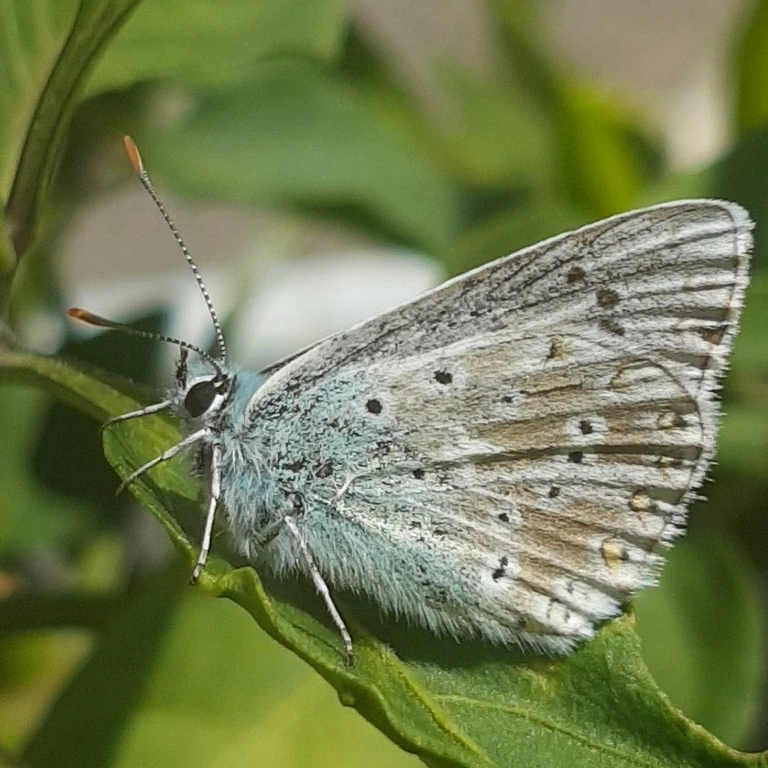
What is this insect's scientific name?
Lysandra coridon
